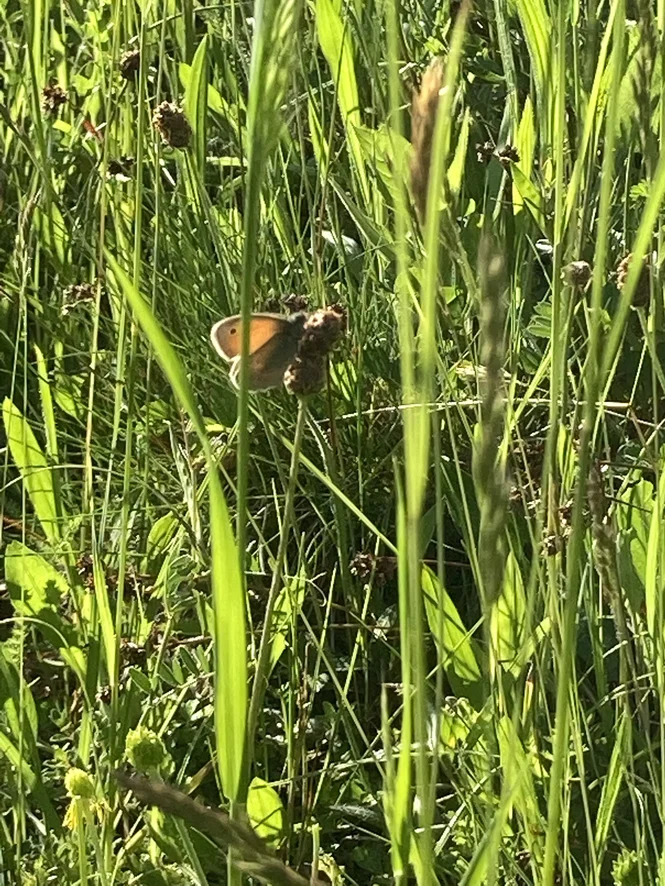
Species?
Coenonympha pamphilus
